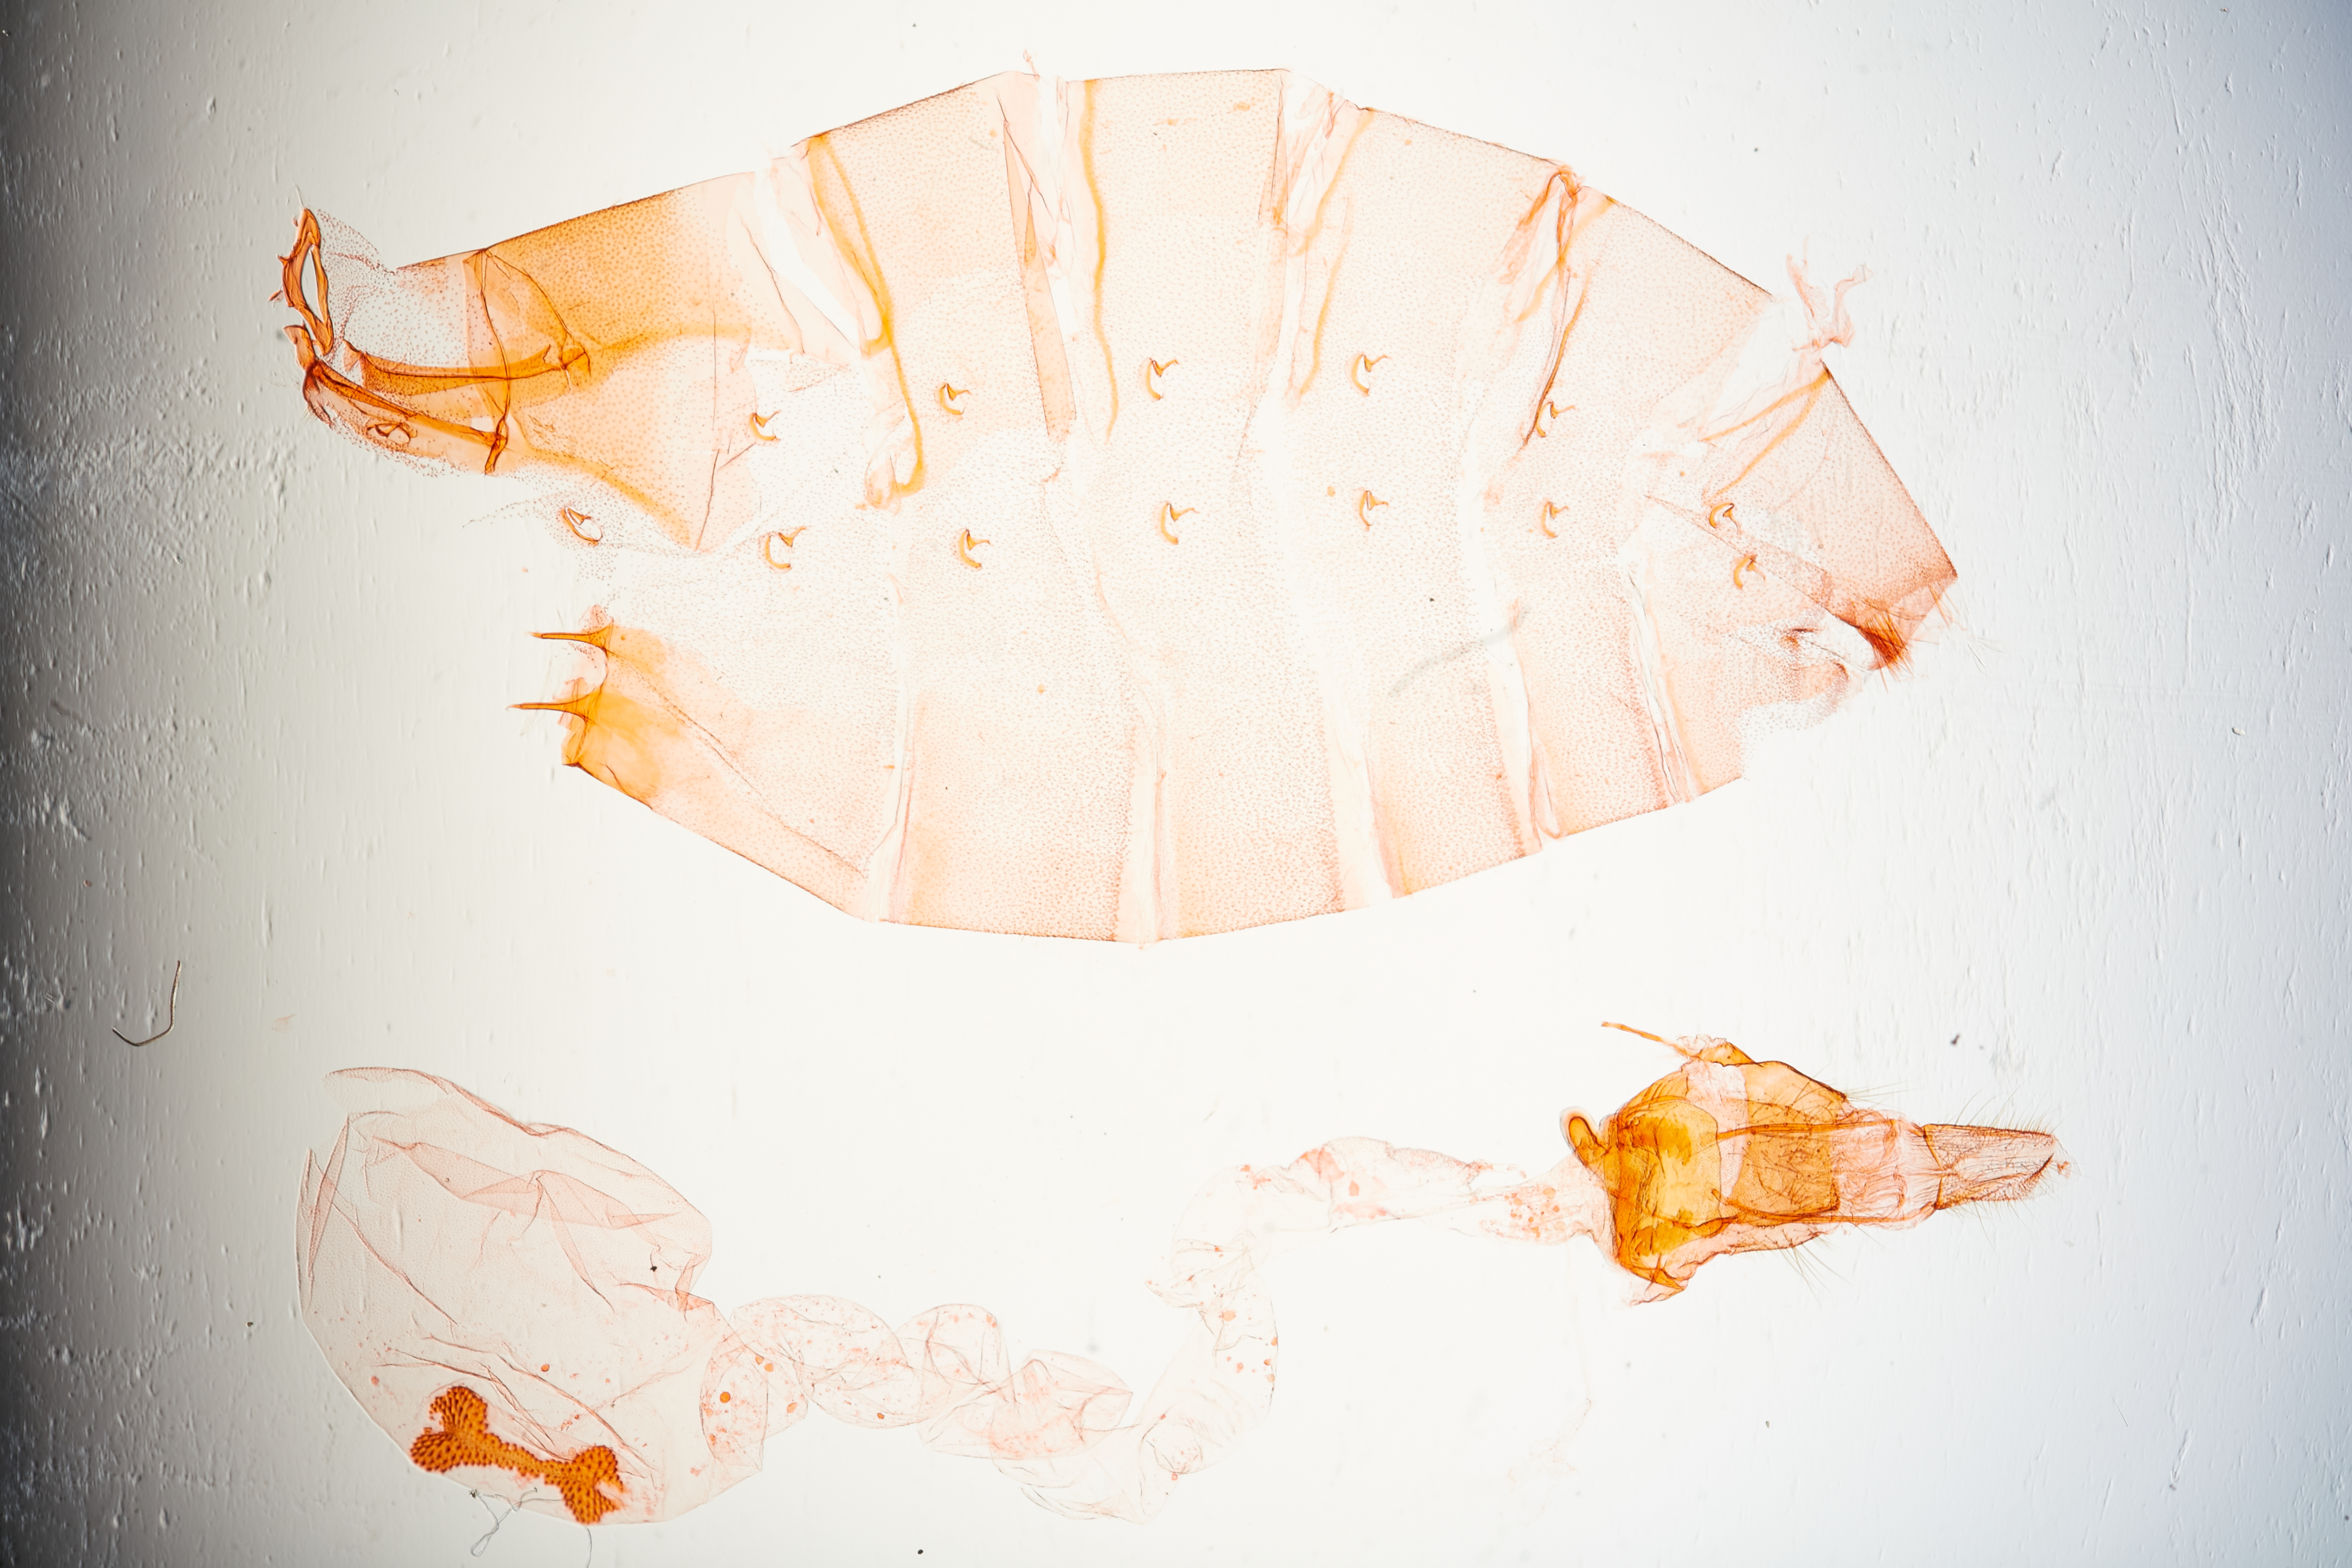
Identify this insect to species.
Stenoma maroni (also Cerconota maroni)
